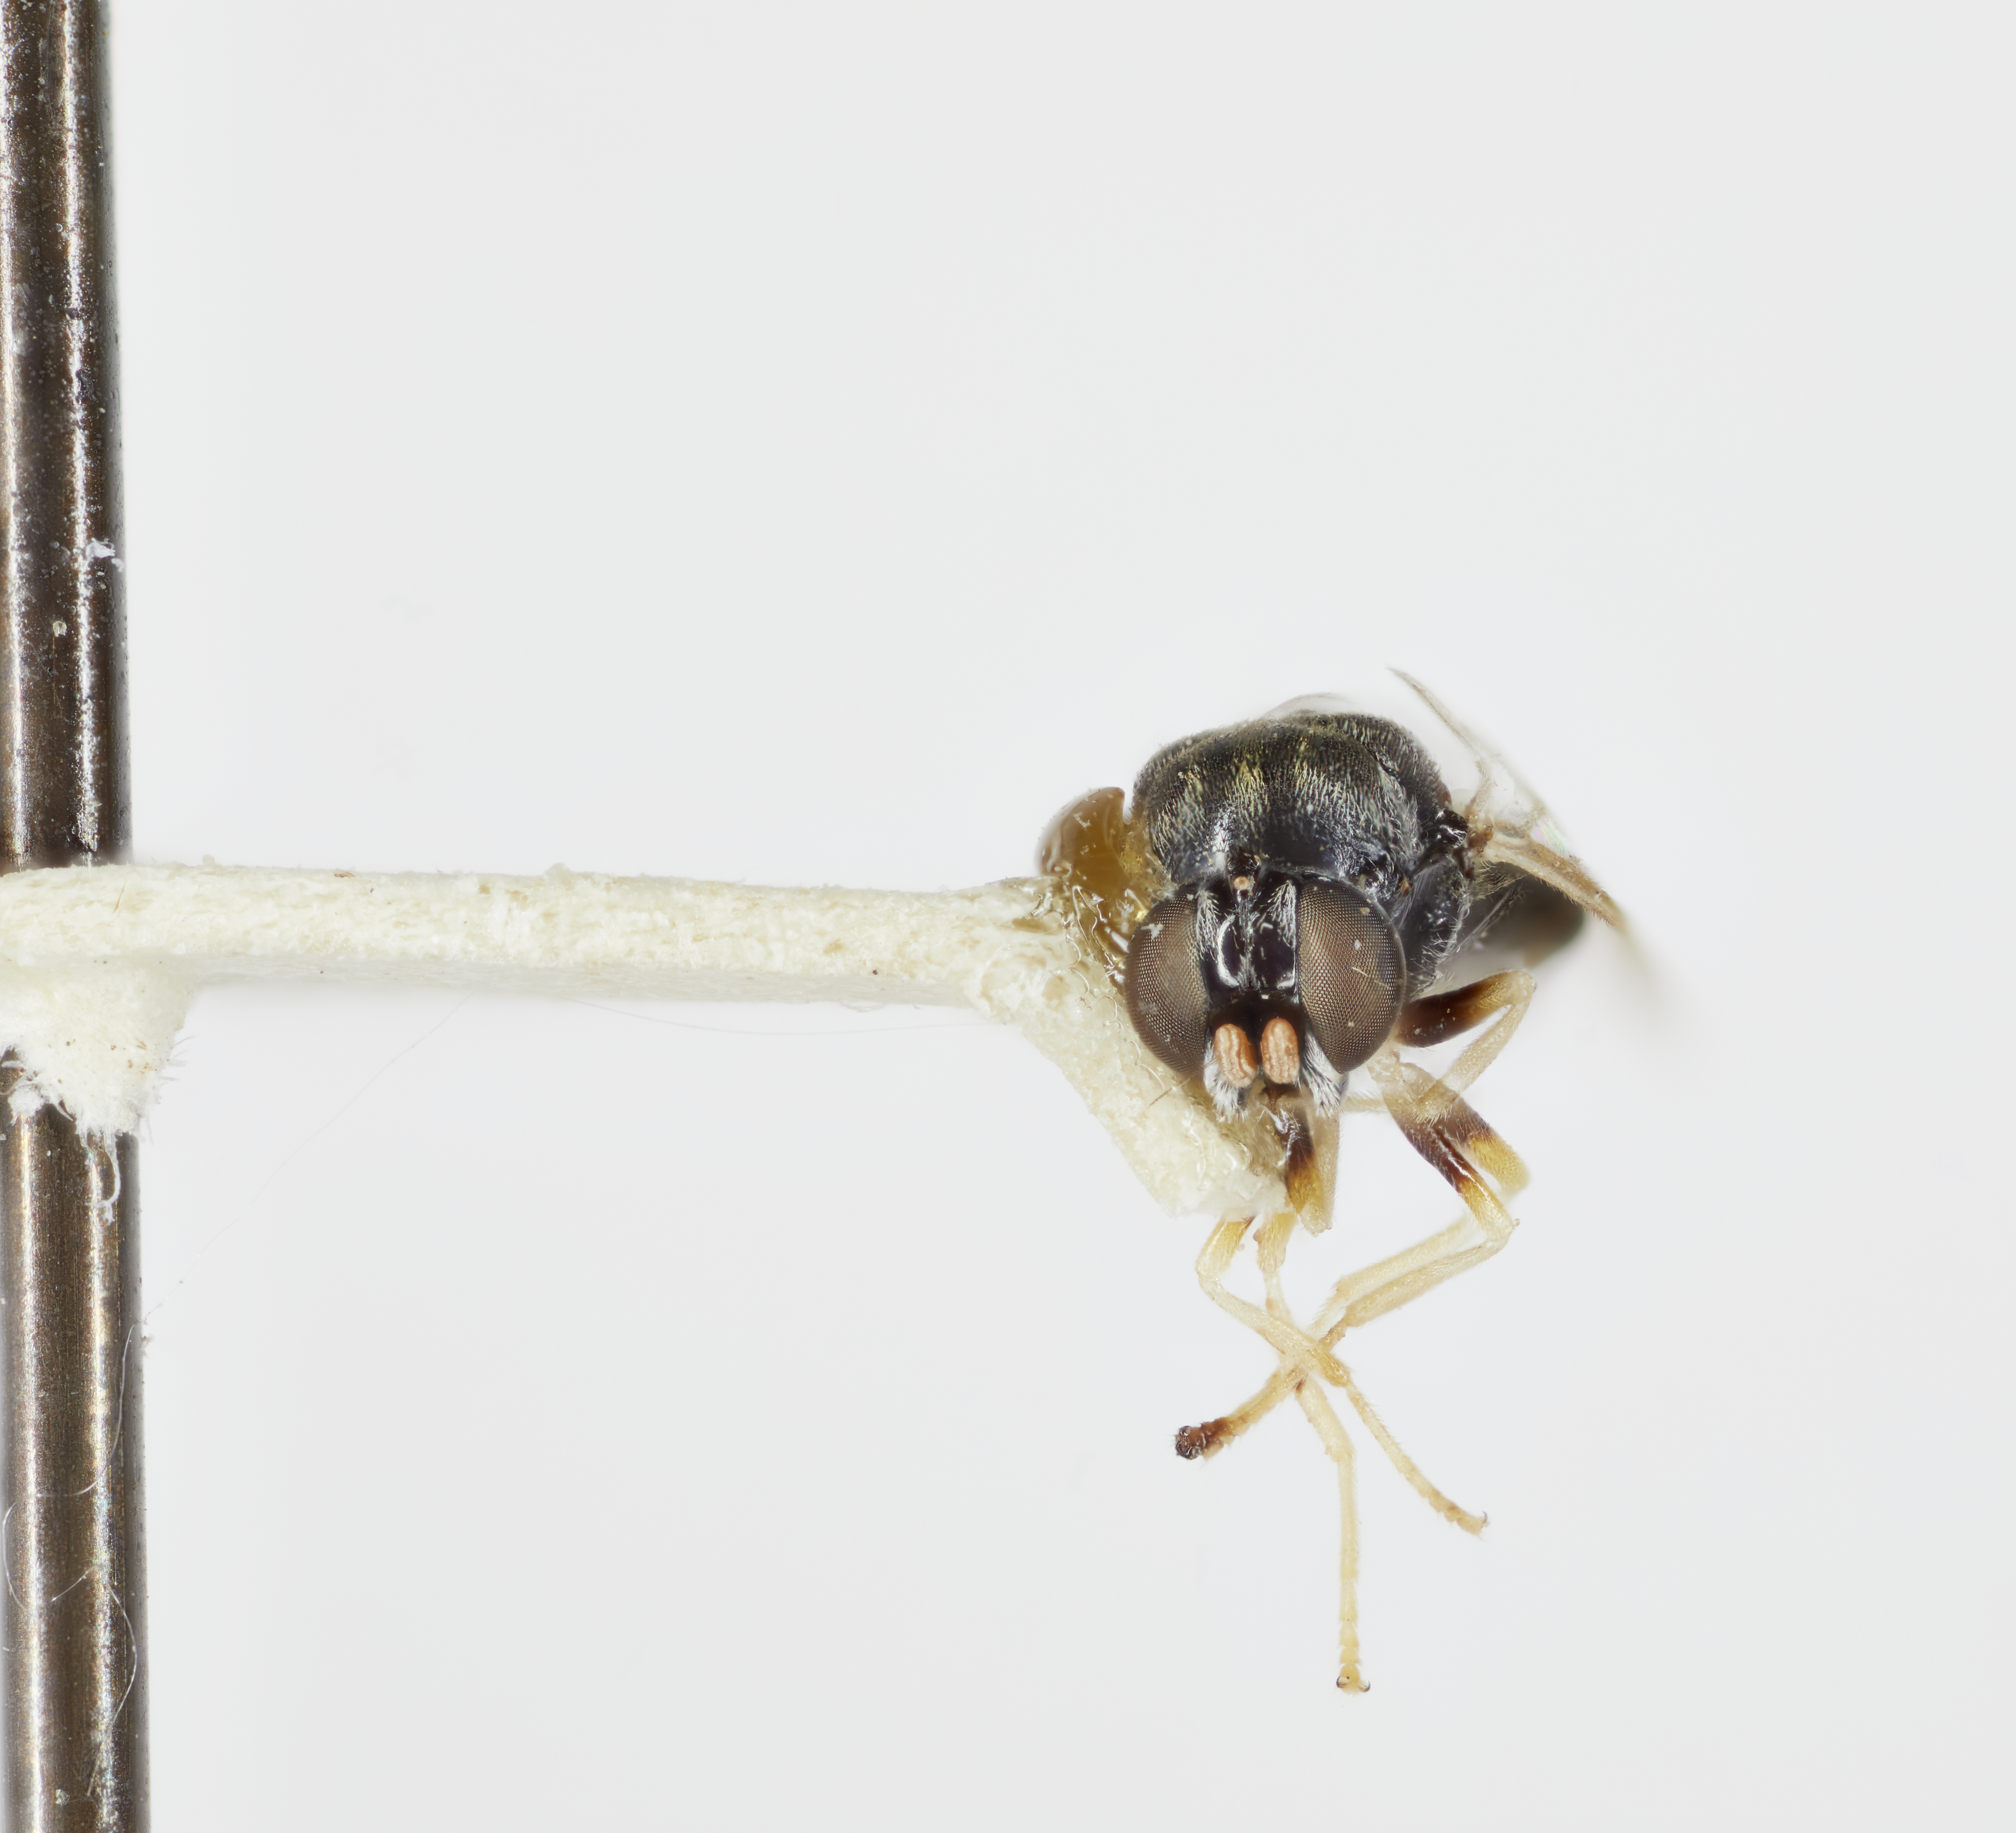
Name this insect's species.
Zabrachia barbata
